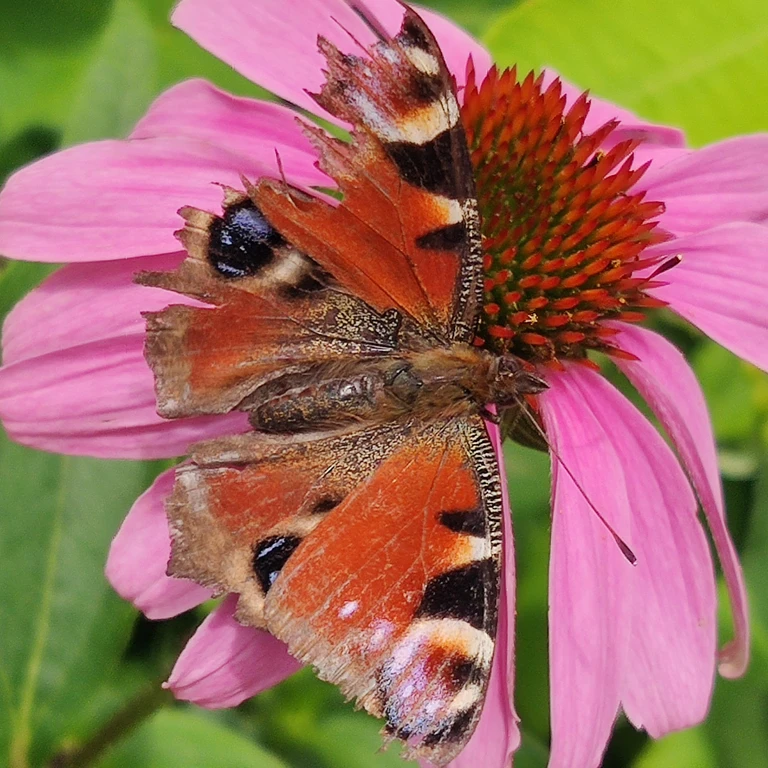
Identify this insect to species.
Aglais io
